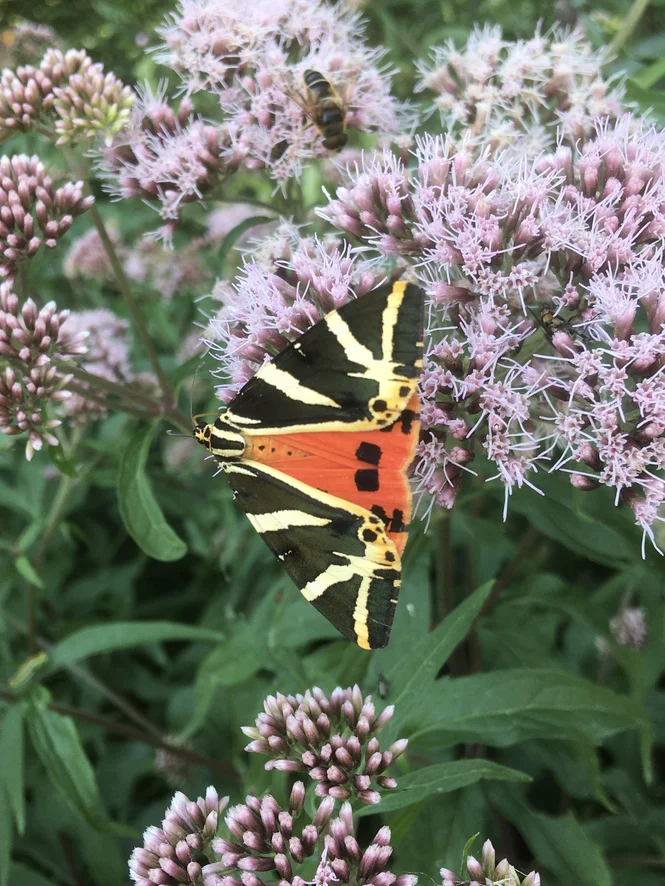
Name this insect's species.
Euplagia quadripunctaria
